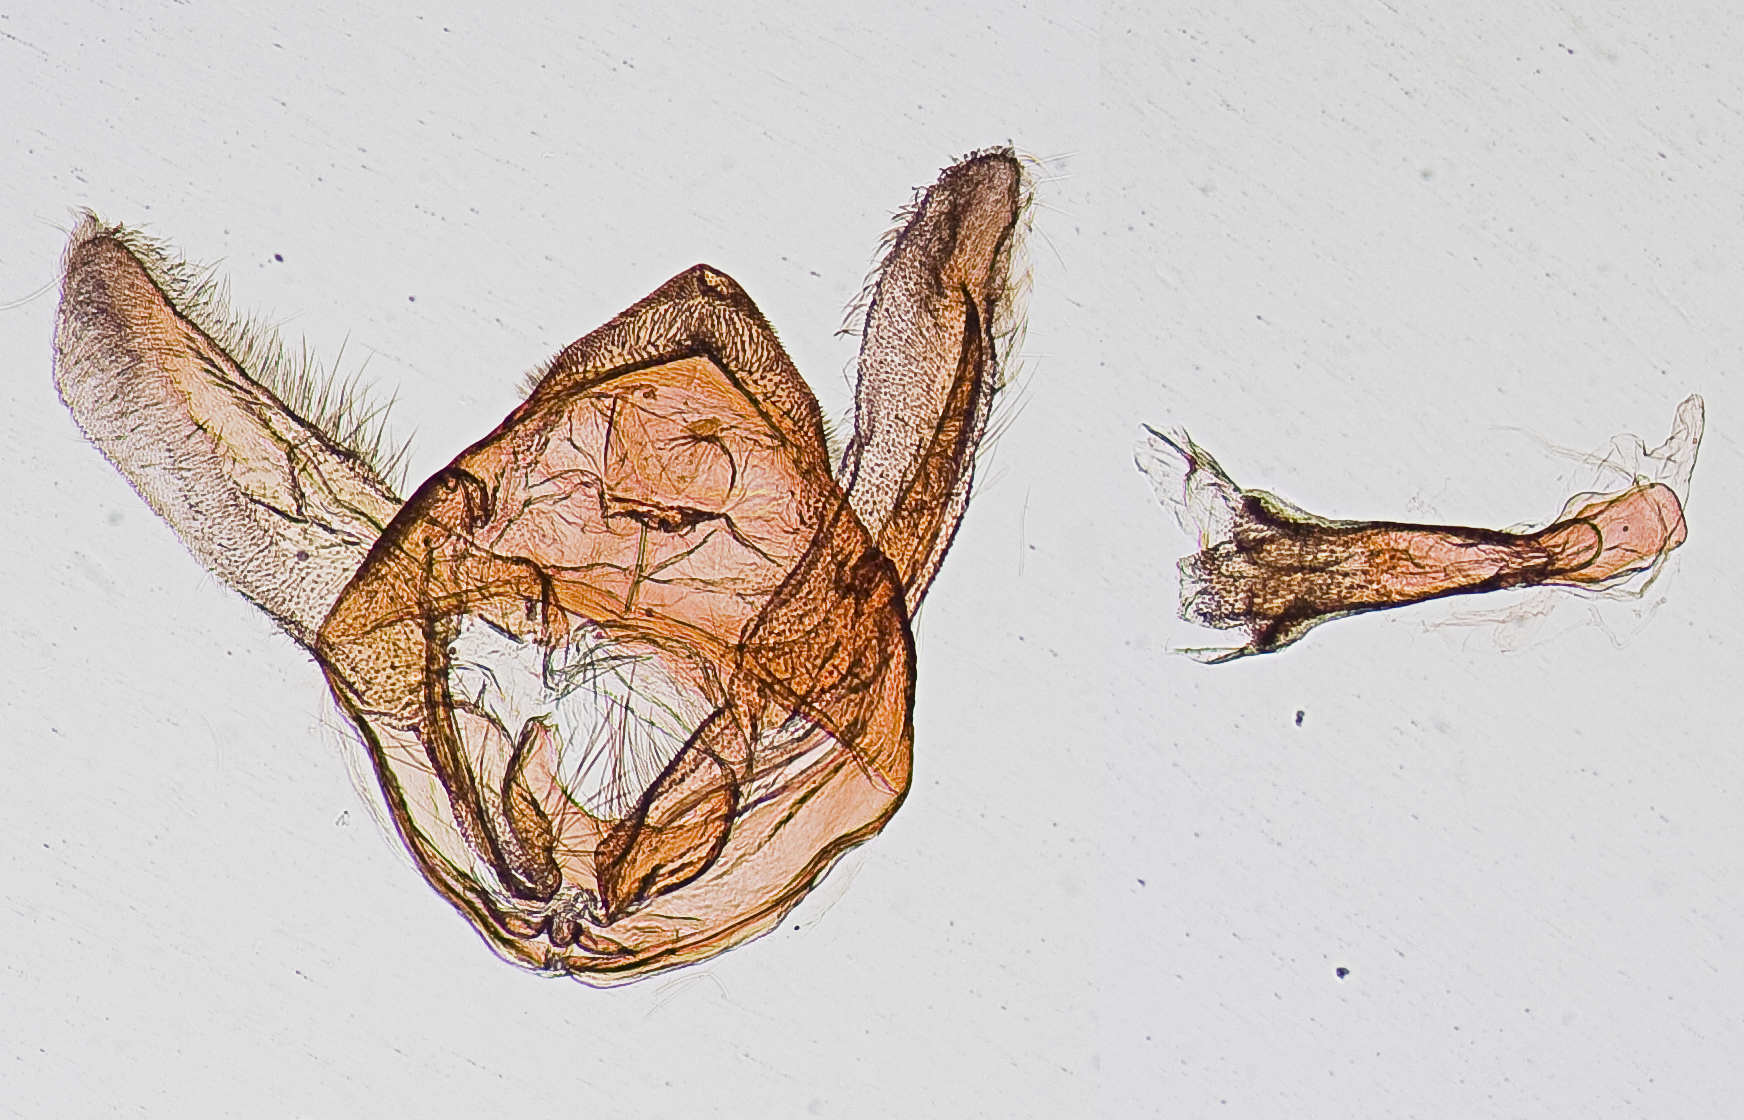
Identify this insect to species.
Thyridopyralis gallaerandialis
